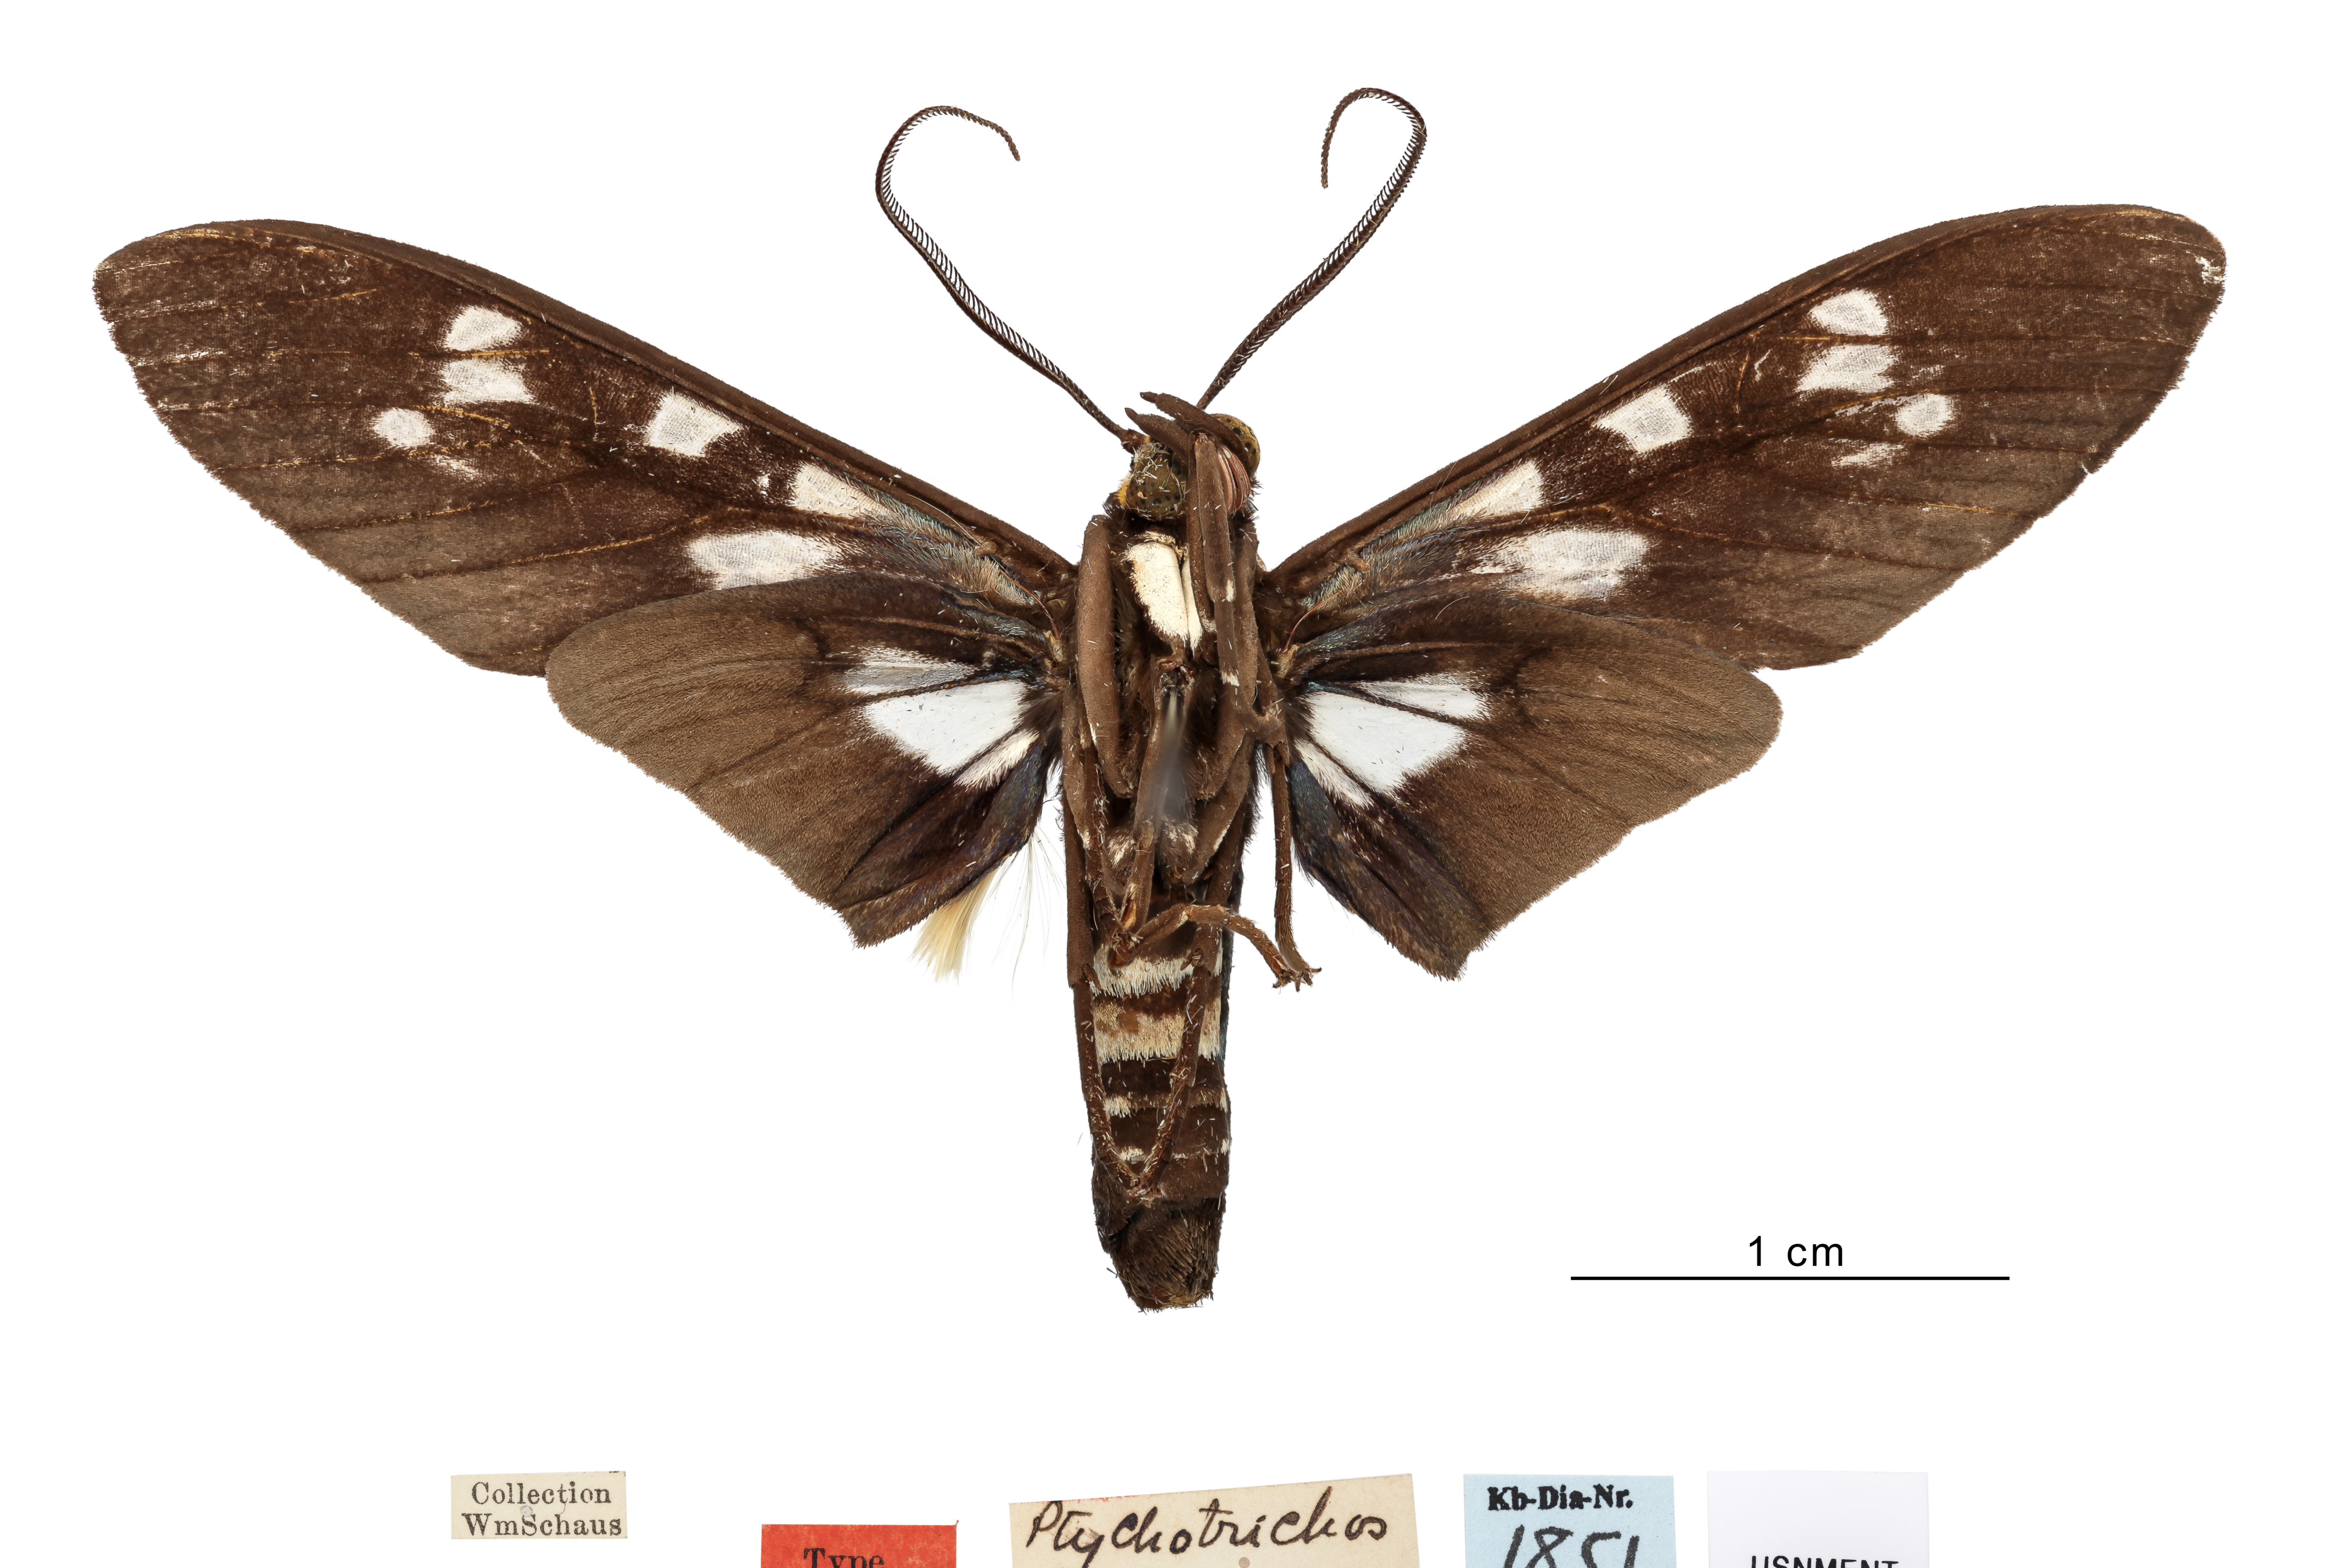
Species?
Ptychotrichos zeus
